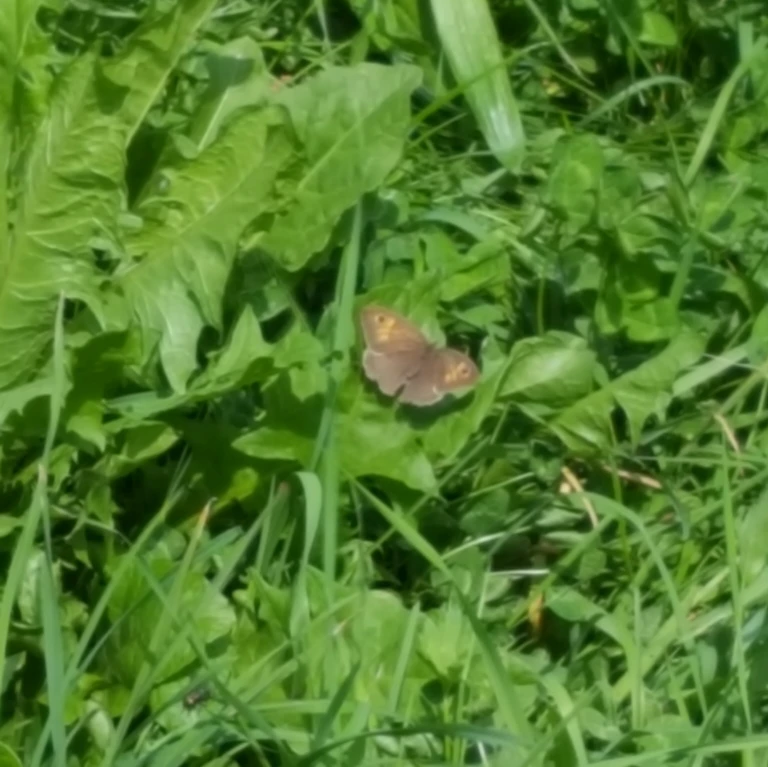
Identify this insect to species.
Maniola jurtina
